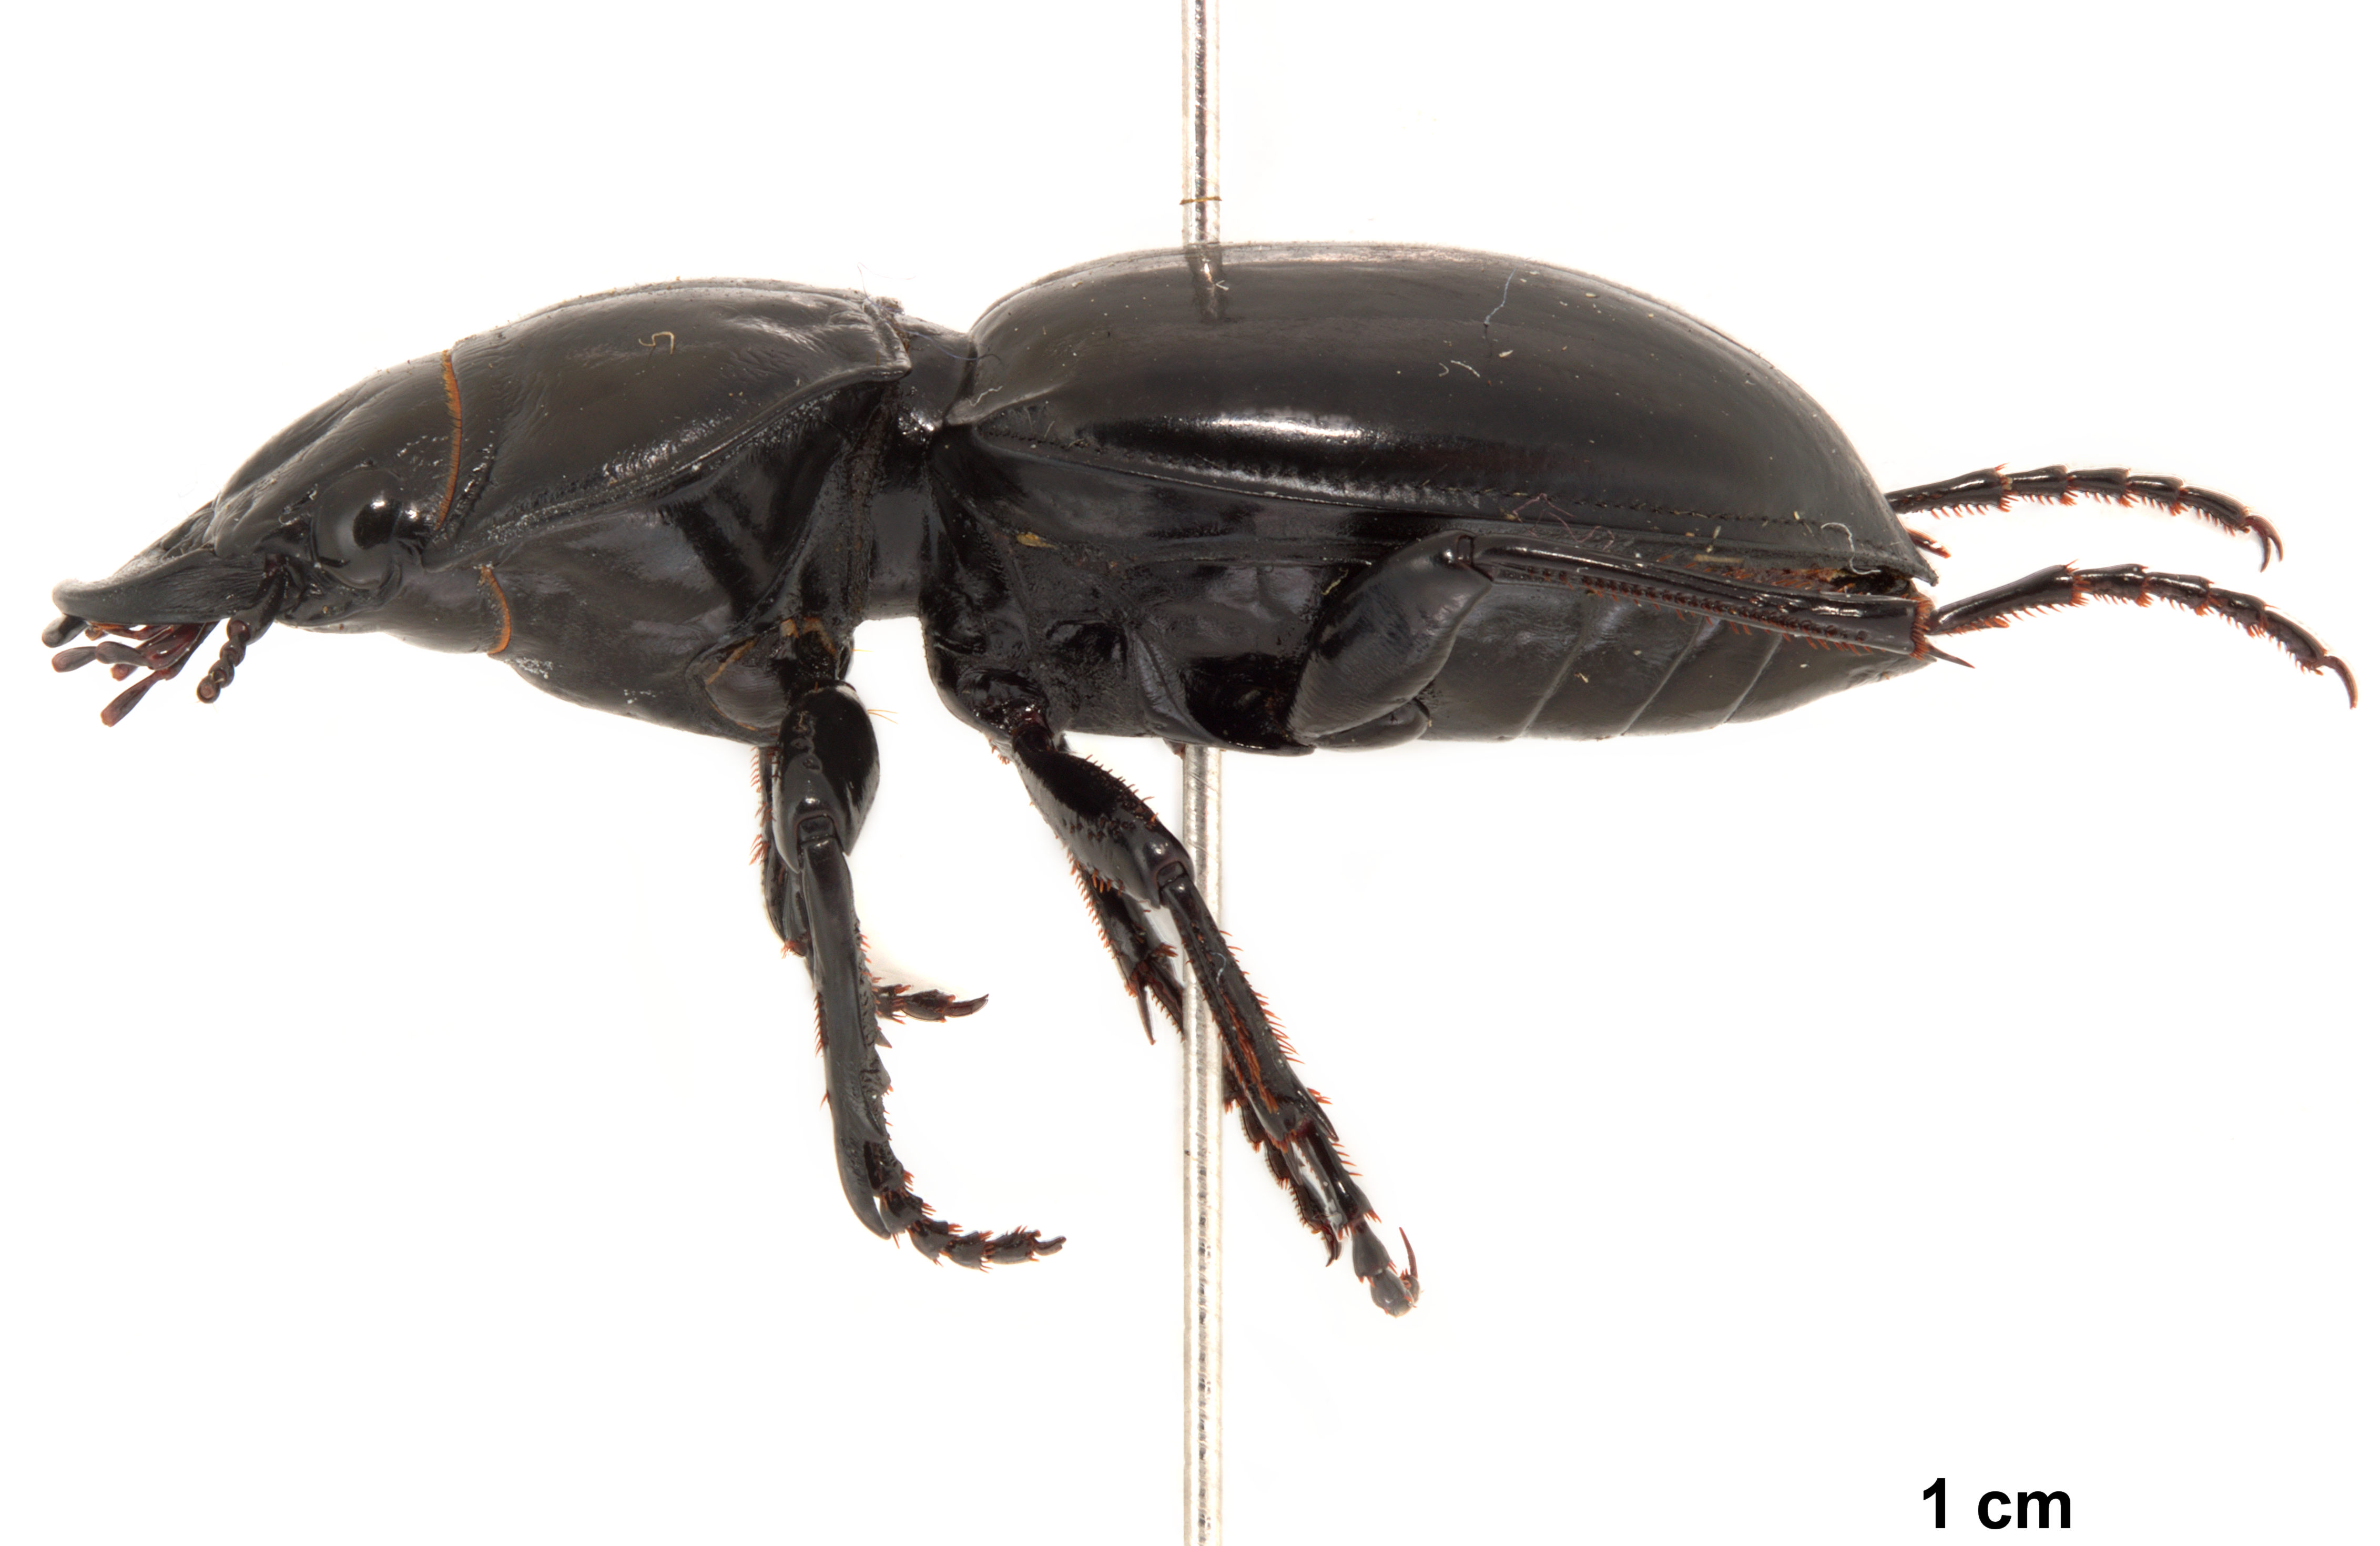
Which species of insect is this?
Pasimachus californicus
